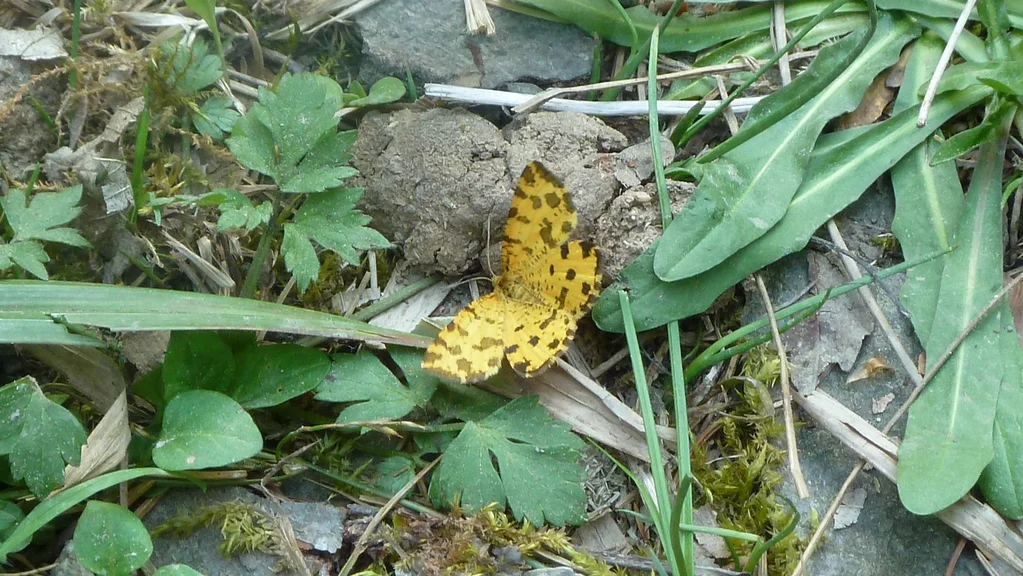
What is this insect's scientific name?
Pseudopanthera macularia
